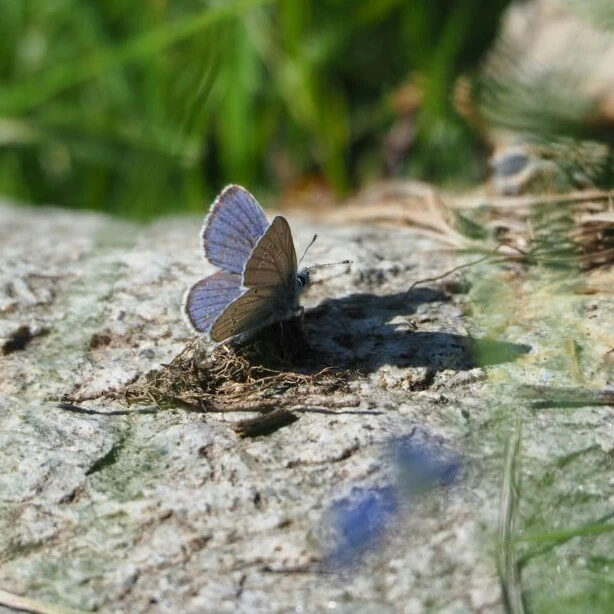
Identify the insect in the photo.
Cyaniris semiargus
